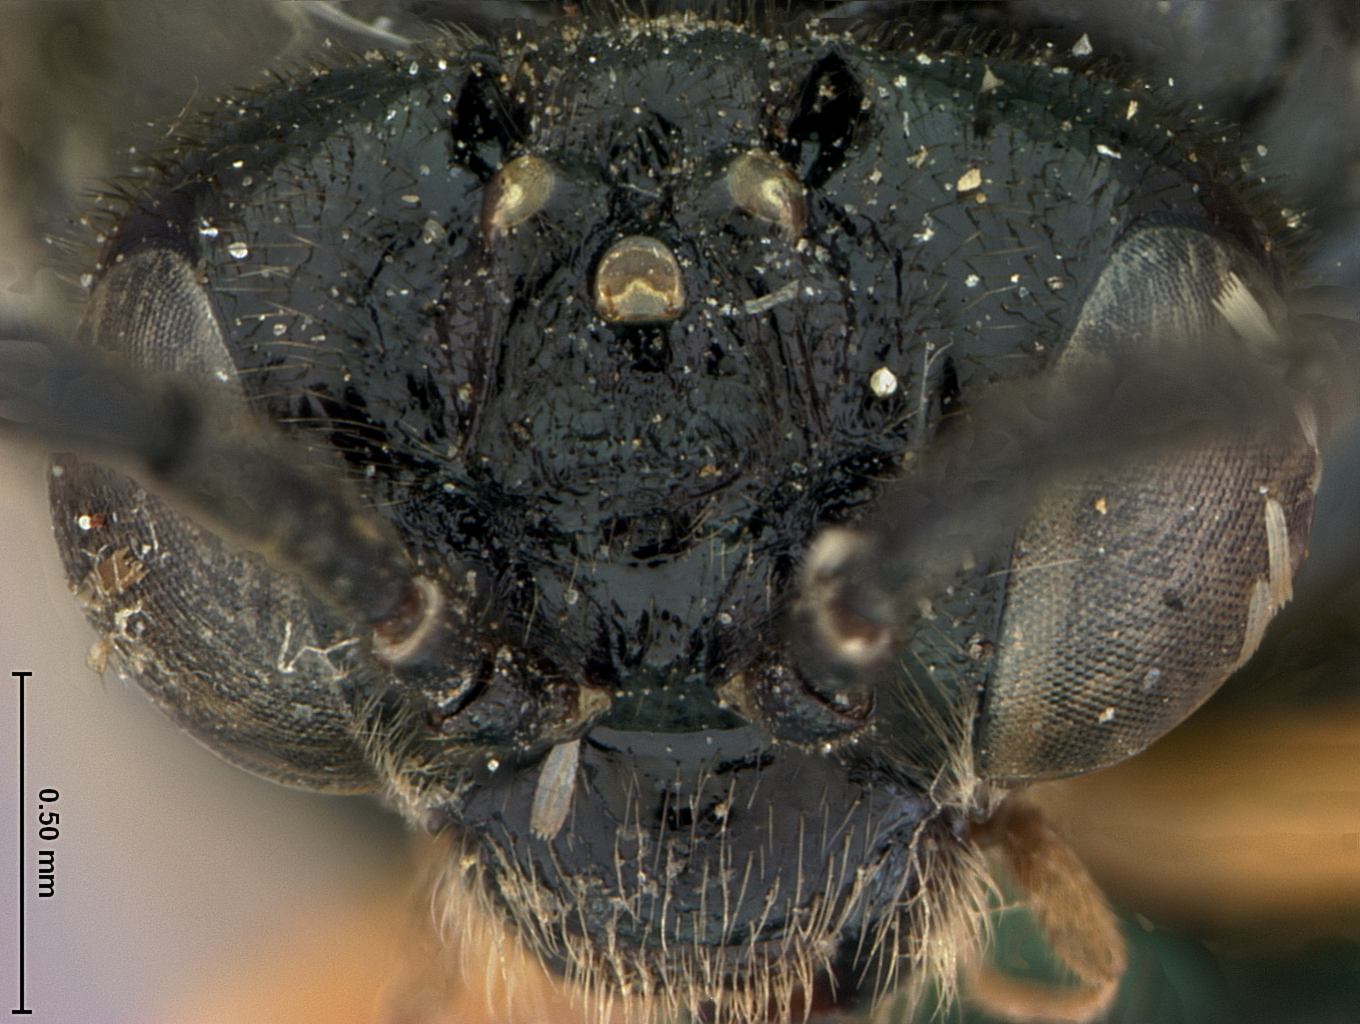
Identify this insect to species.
Eutomostethus juncivorus
